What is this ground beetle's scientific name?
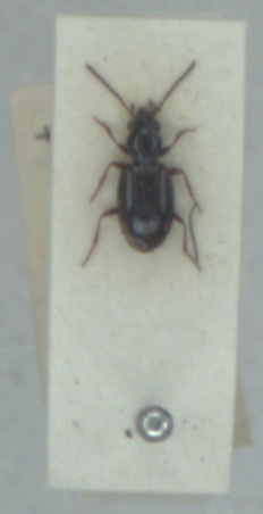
Bembidion doris
